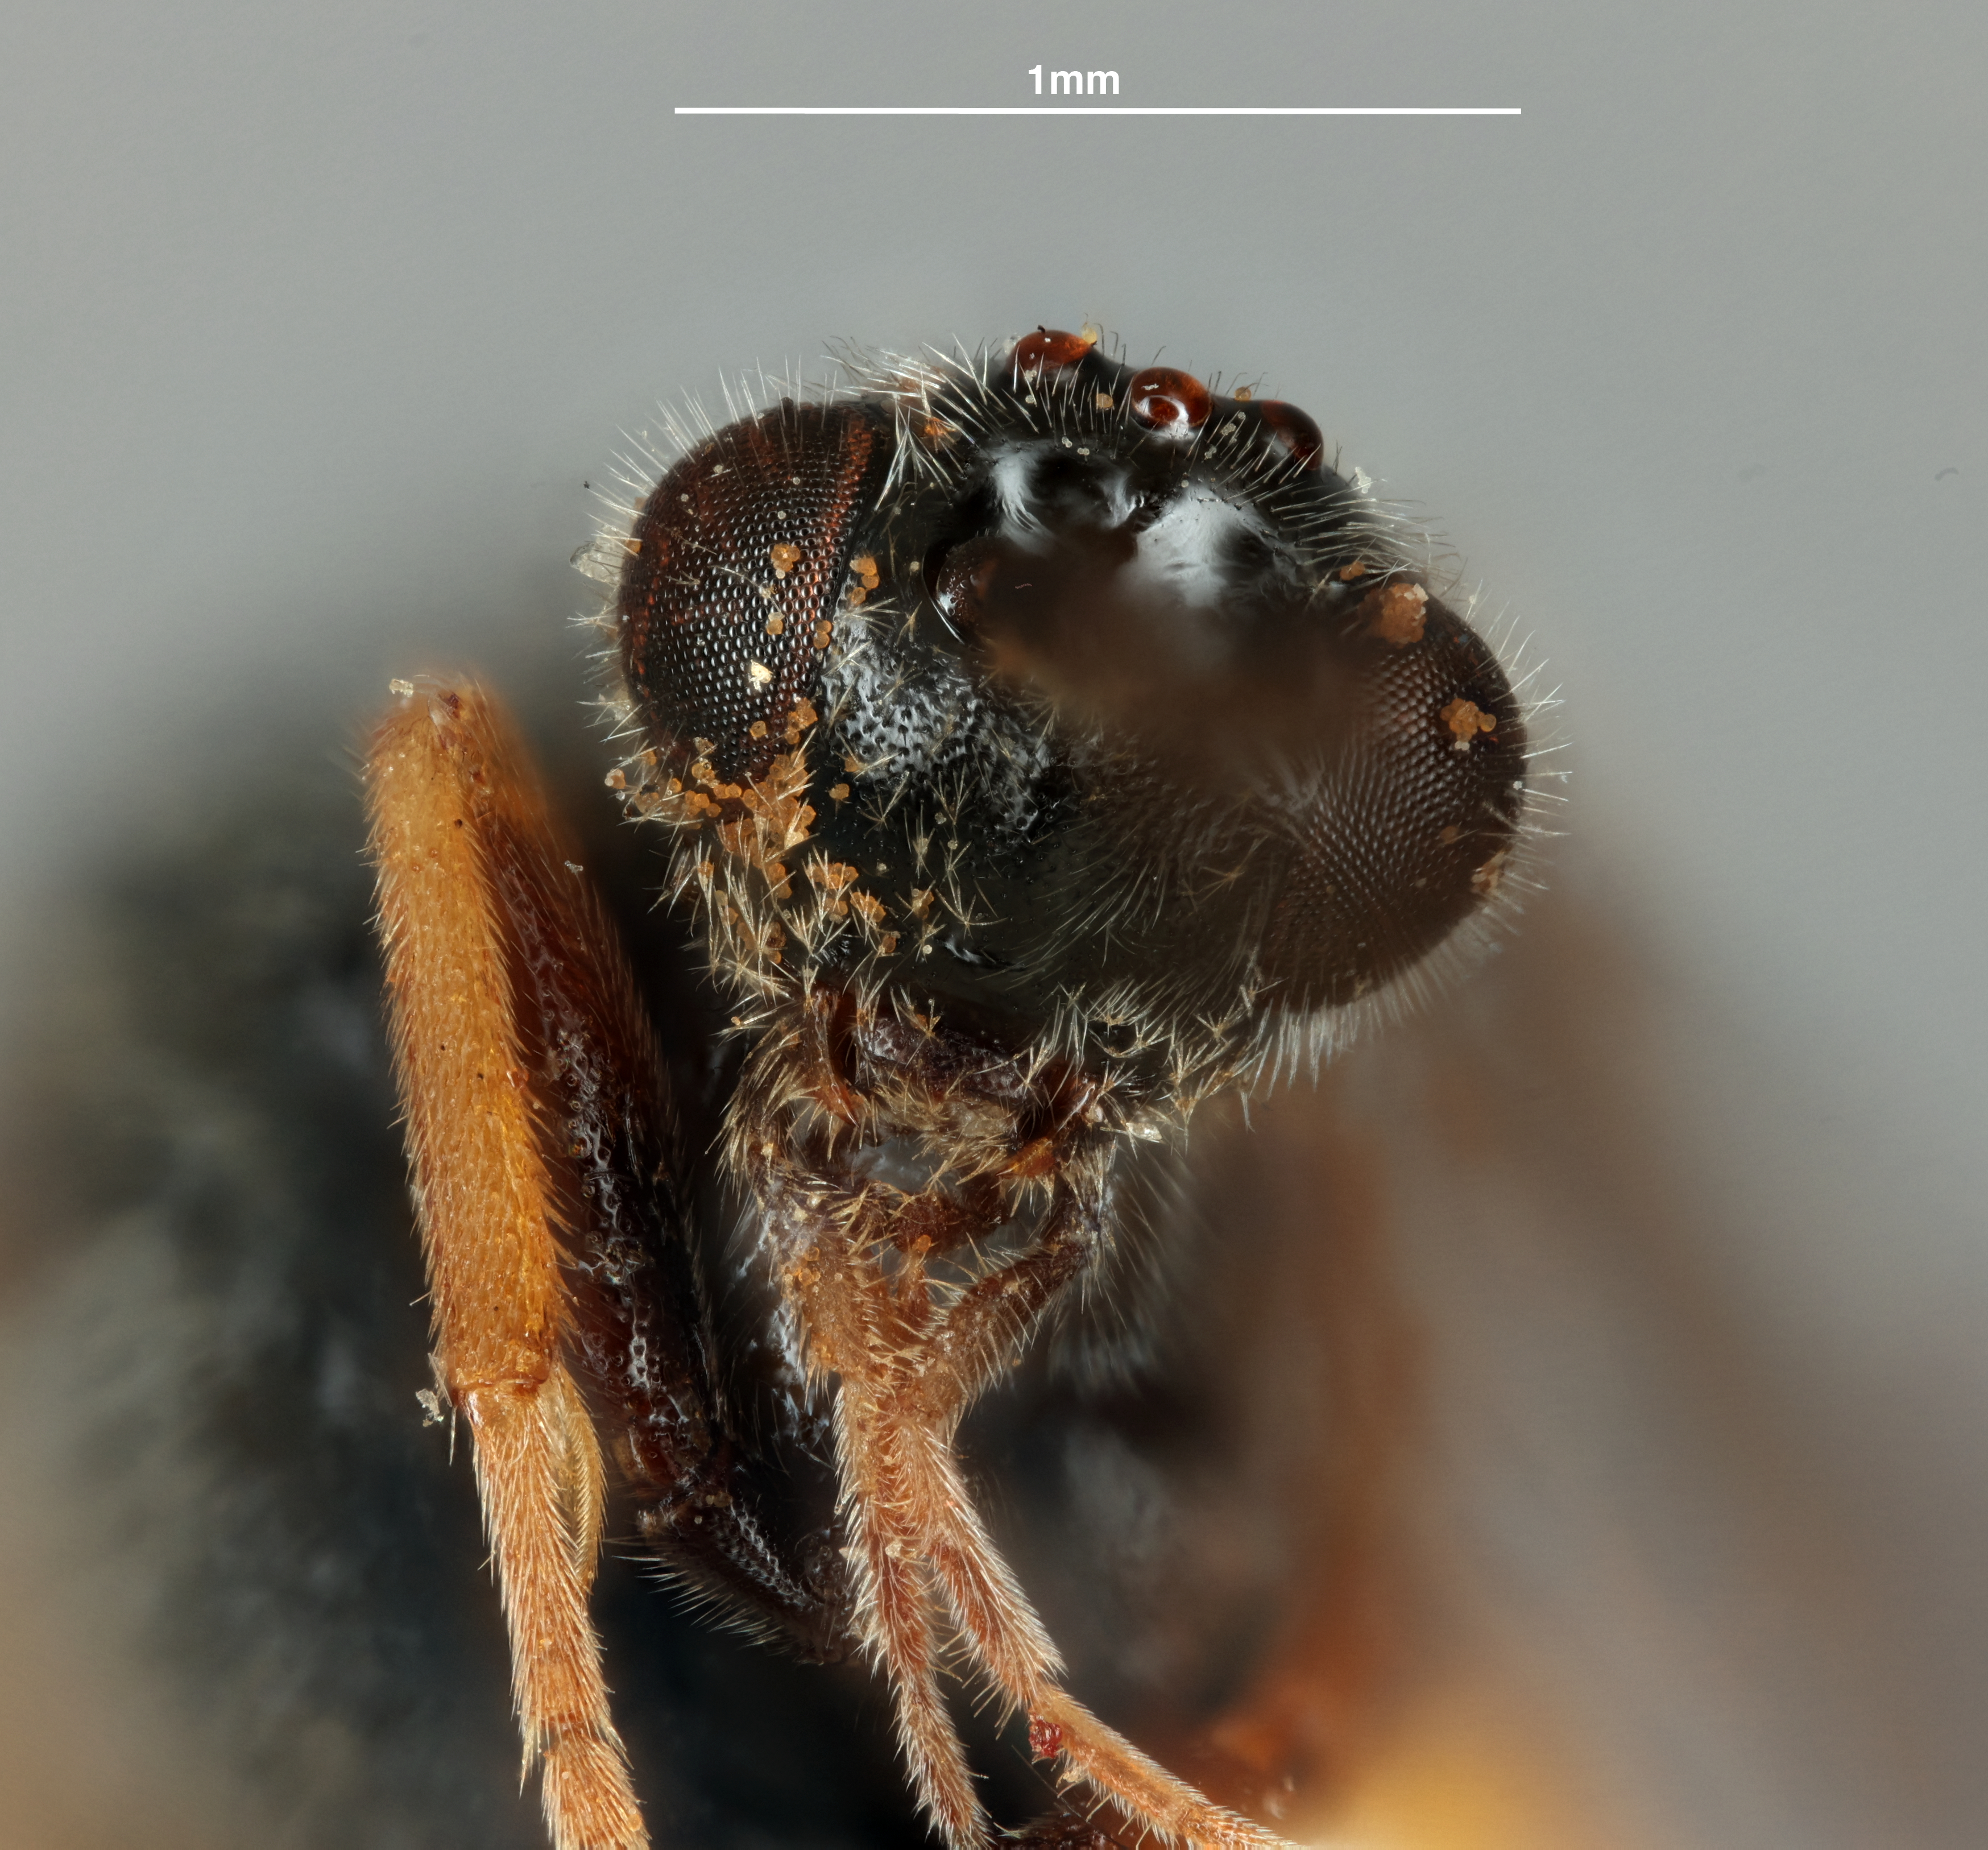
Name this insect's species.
Odontofornicia moronis
